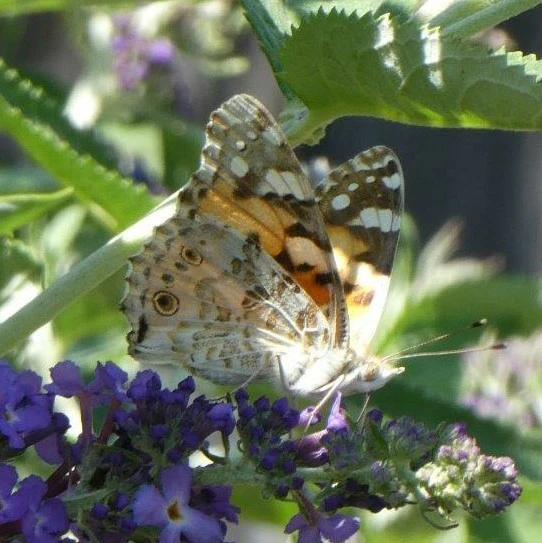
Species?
Vanessa cardui
